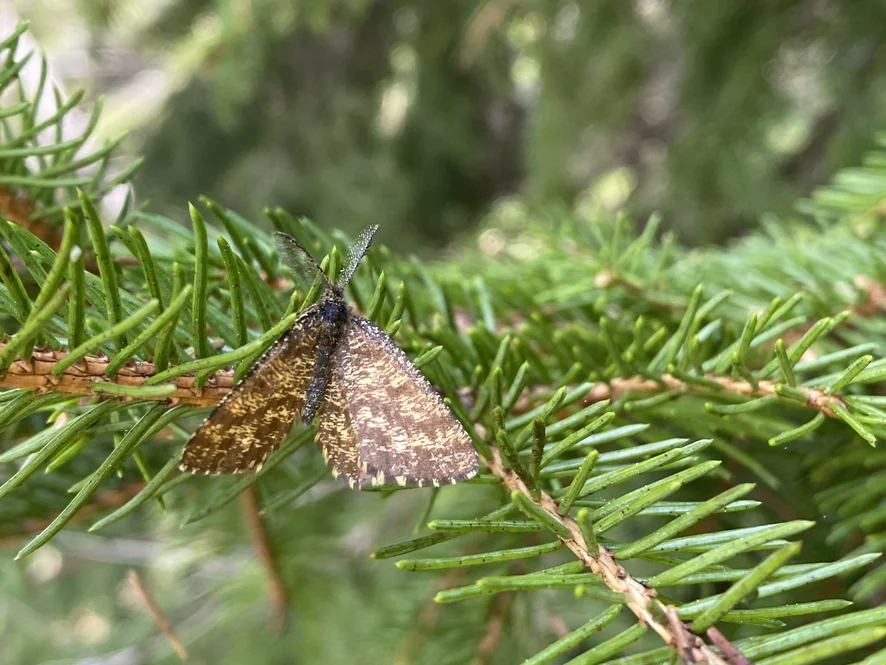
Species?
Ematurga atomaria
